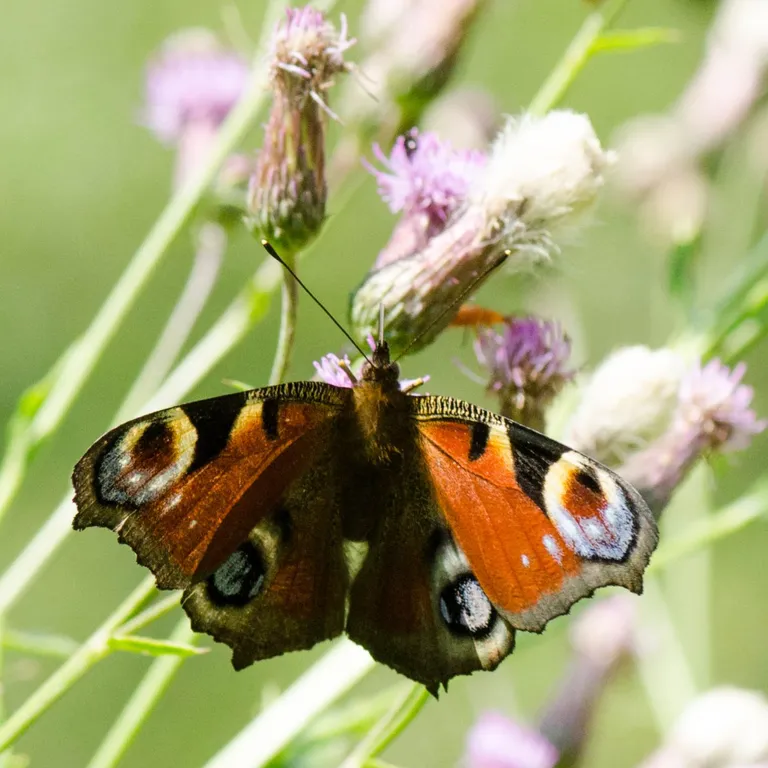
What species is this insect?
Aglais io
